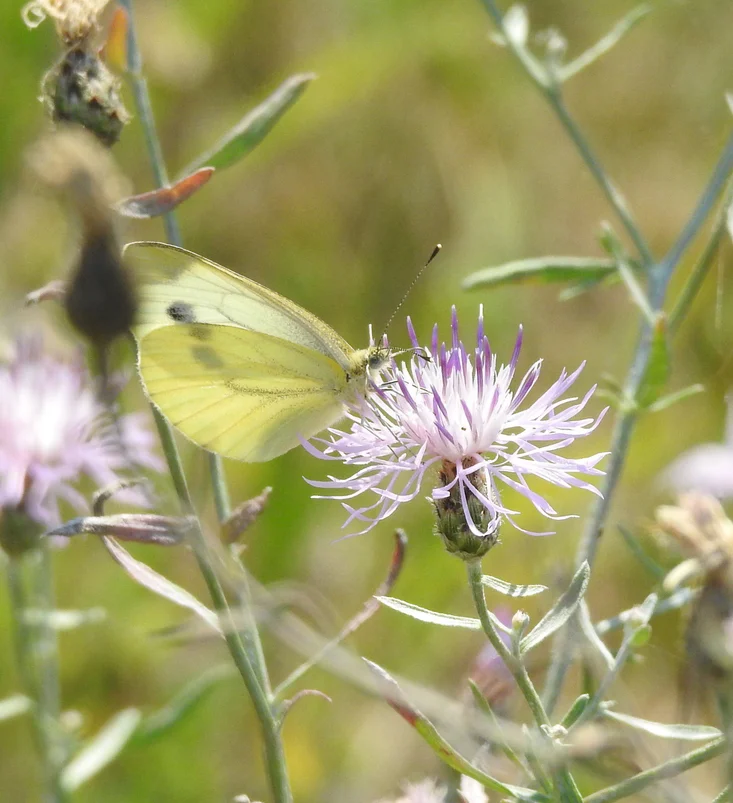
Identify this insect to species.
Pieris napi
